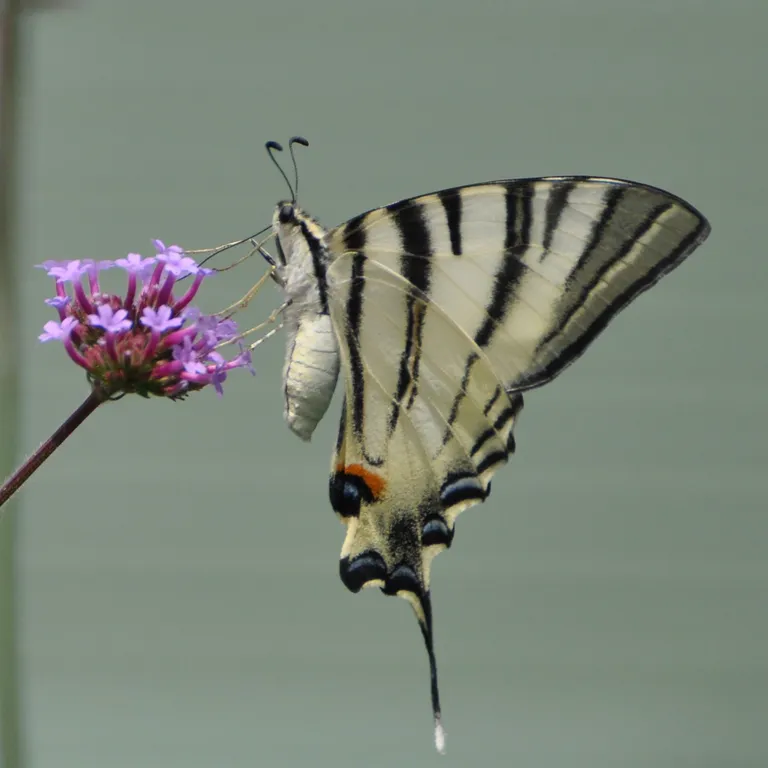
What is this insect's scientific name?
Iphiclides podalirius
